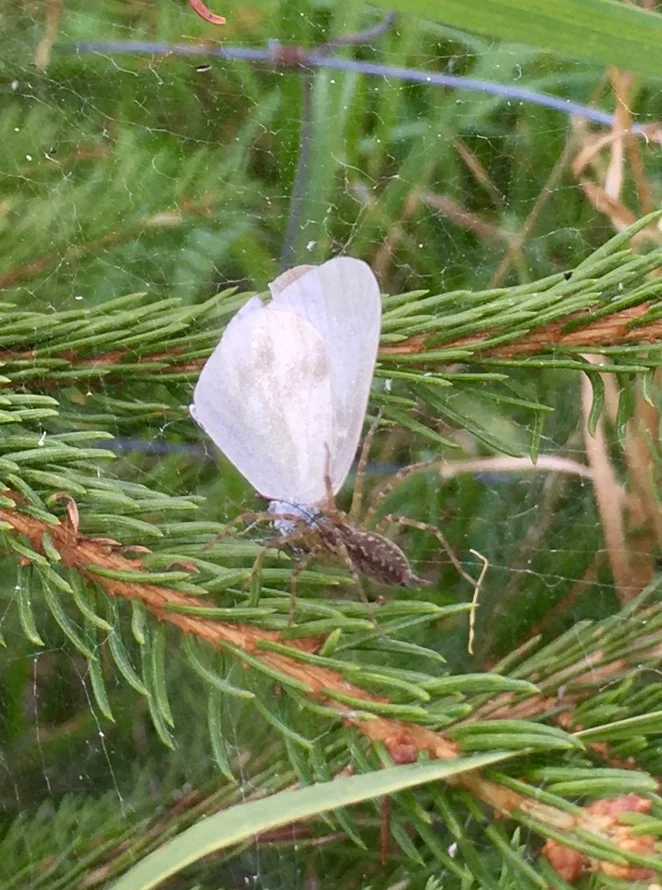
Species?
Leptidea sinapis/juvernica
